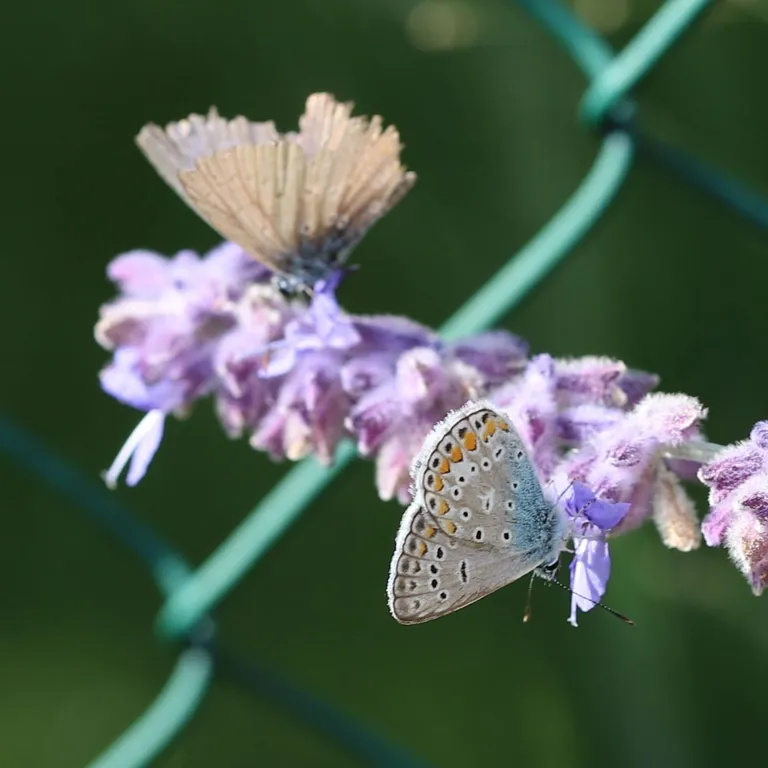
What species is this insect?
Polyommatus icarus
